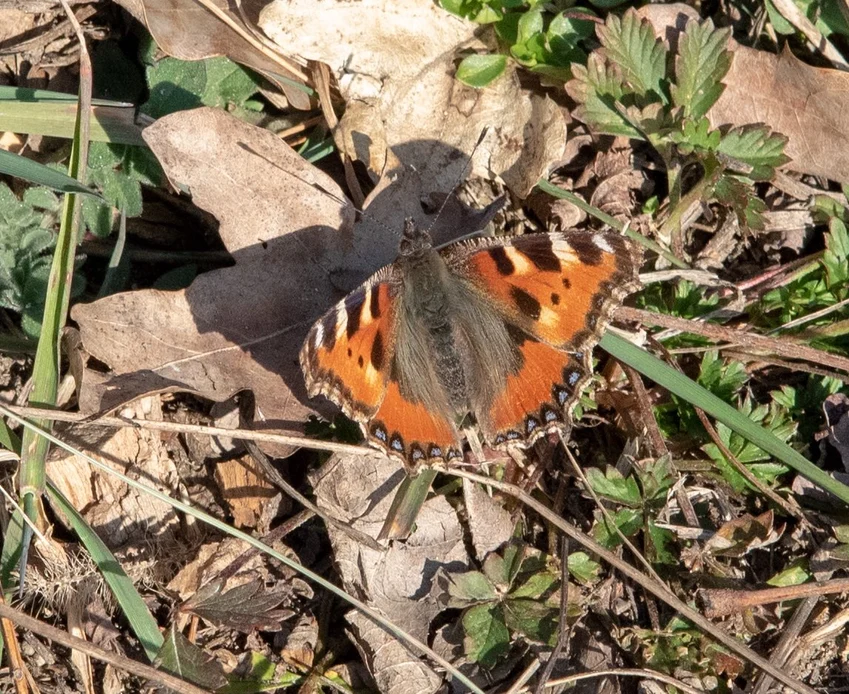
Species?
Aglais urticae
